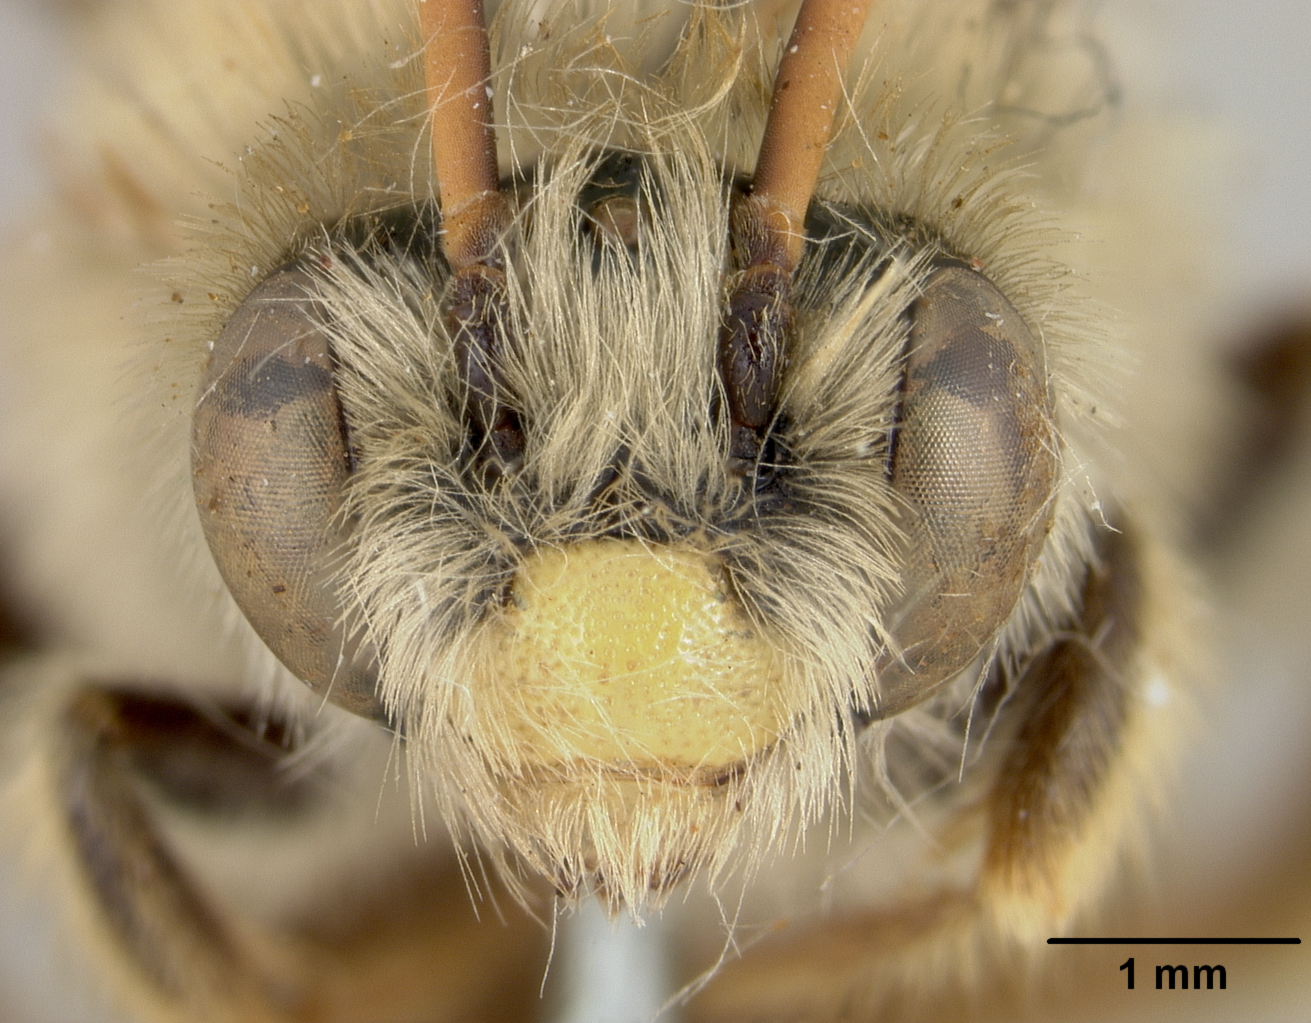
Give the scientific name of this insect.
Xenoglossodes lusor
